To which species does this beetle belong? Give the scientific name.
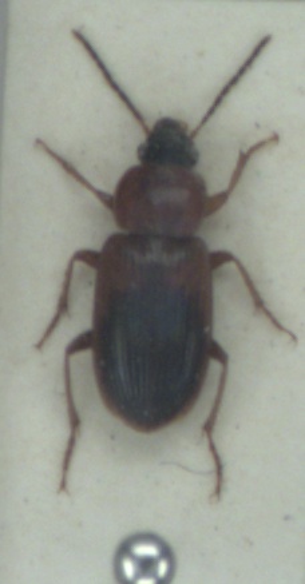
Stenolophus teutonus
